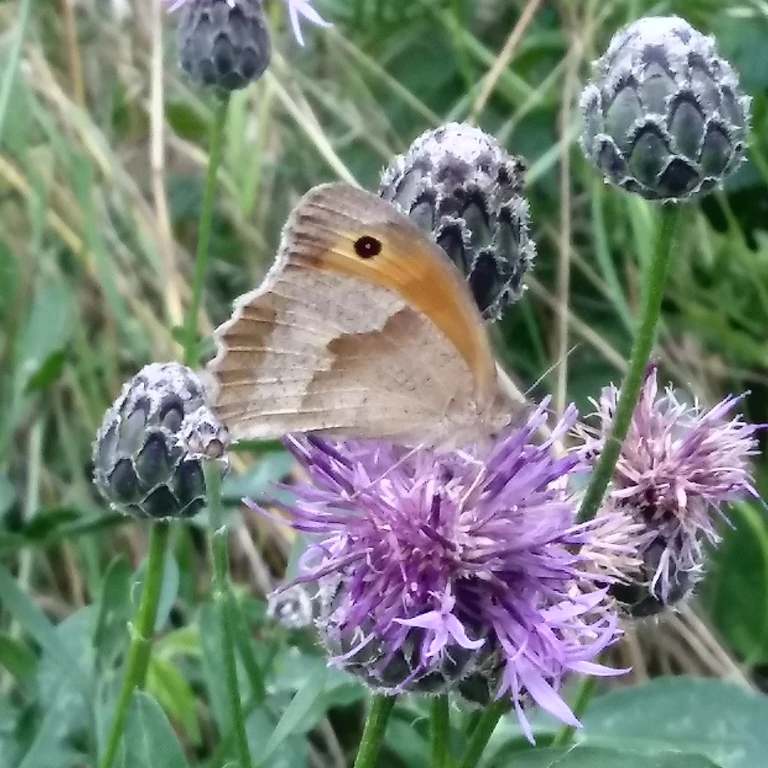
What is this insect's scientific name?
Maniola jurtina
